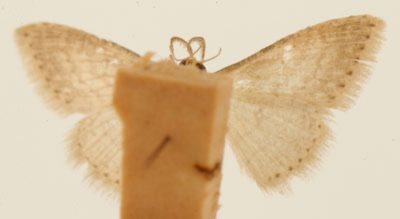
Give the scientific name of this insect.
Craspedia mooraria
